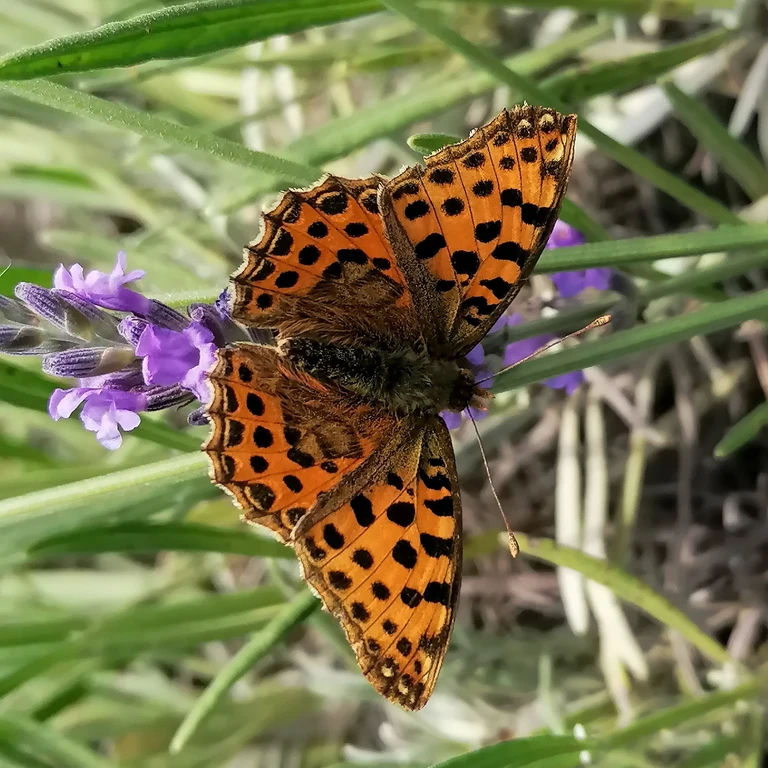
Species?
Issoria lathonia
